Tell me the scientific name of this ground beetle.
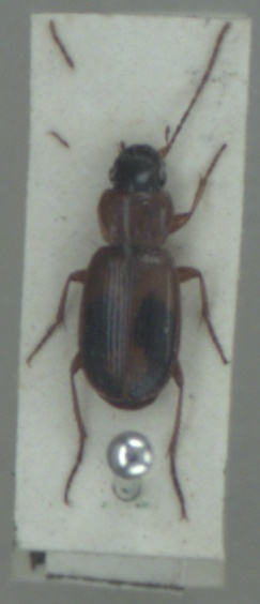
Badister bullatus
